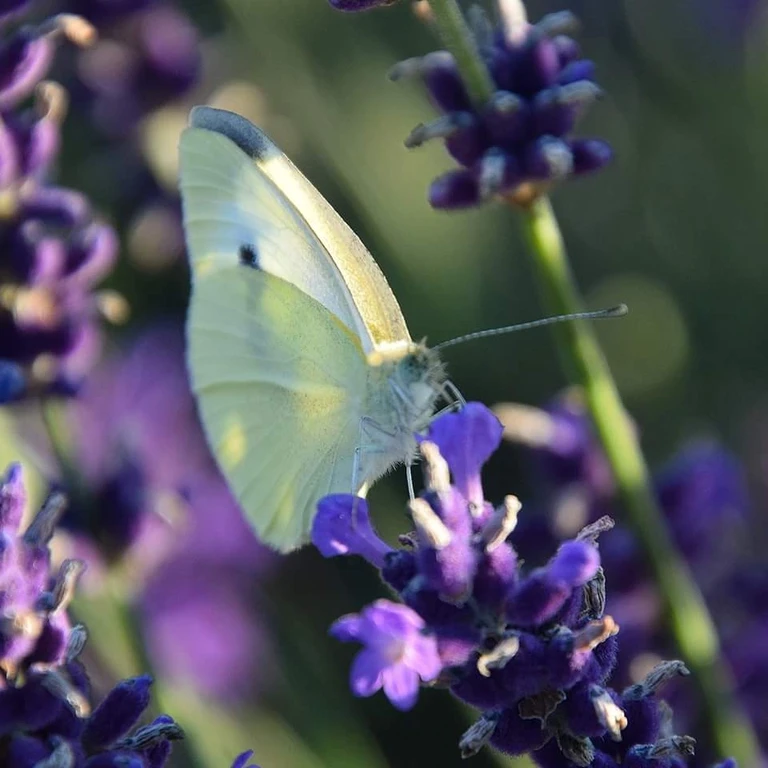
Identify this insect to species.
Pieris rapae
